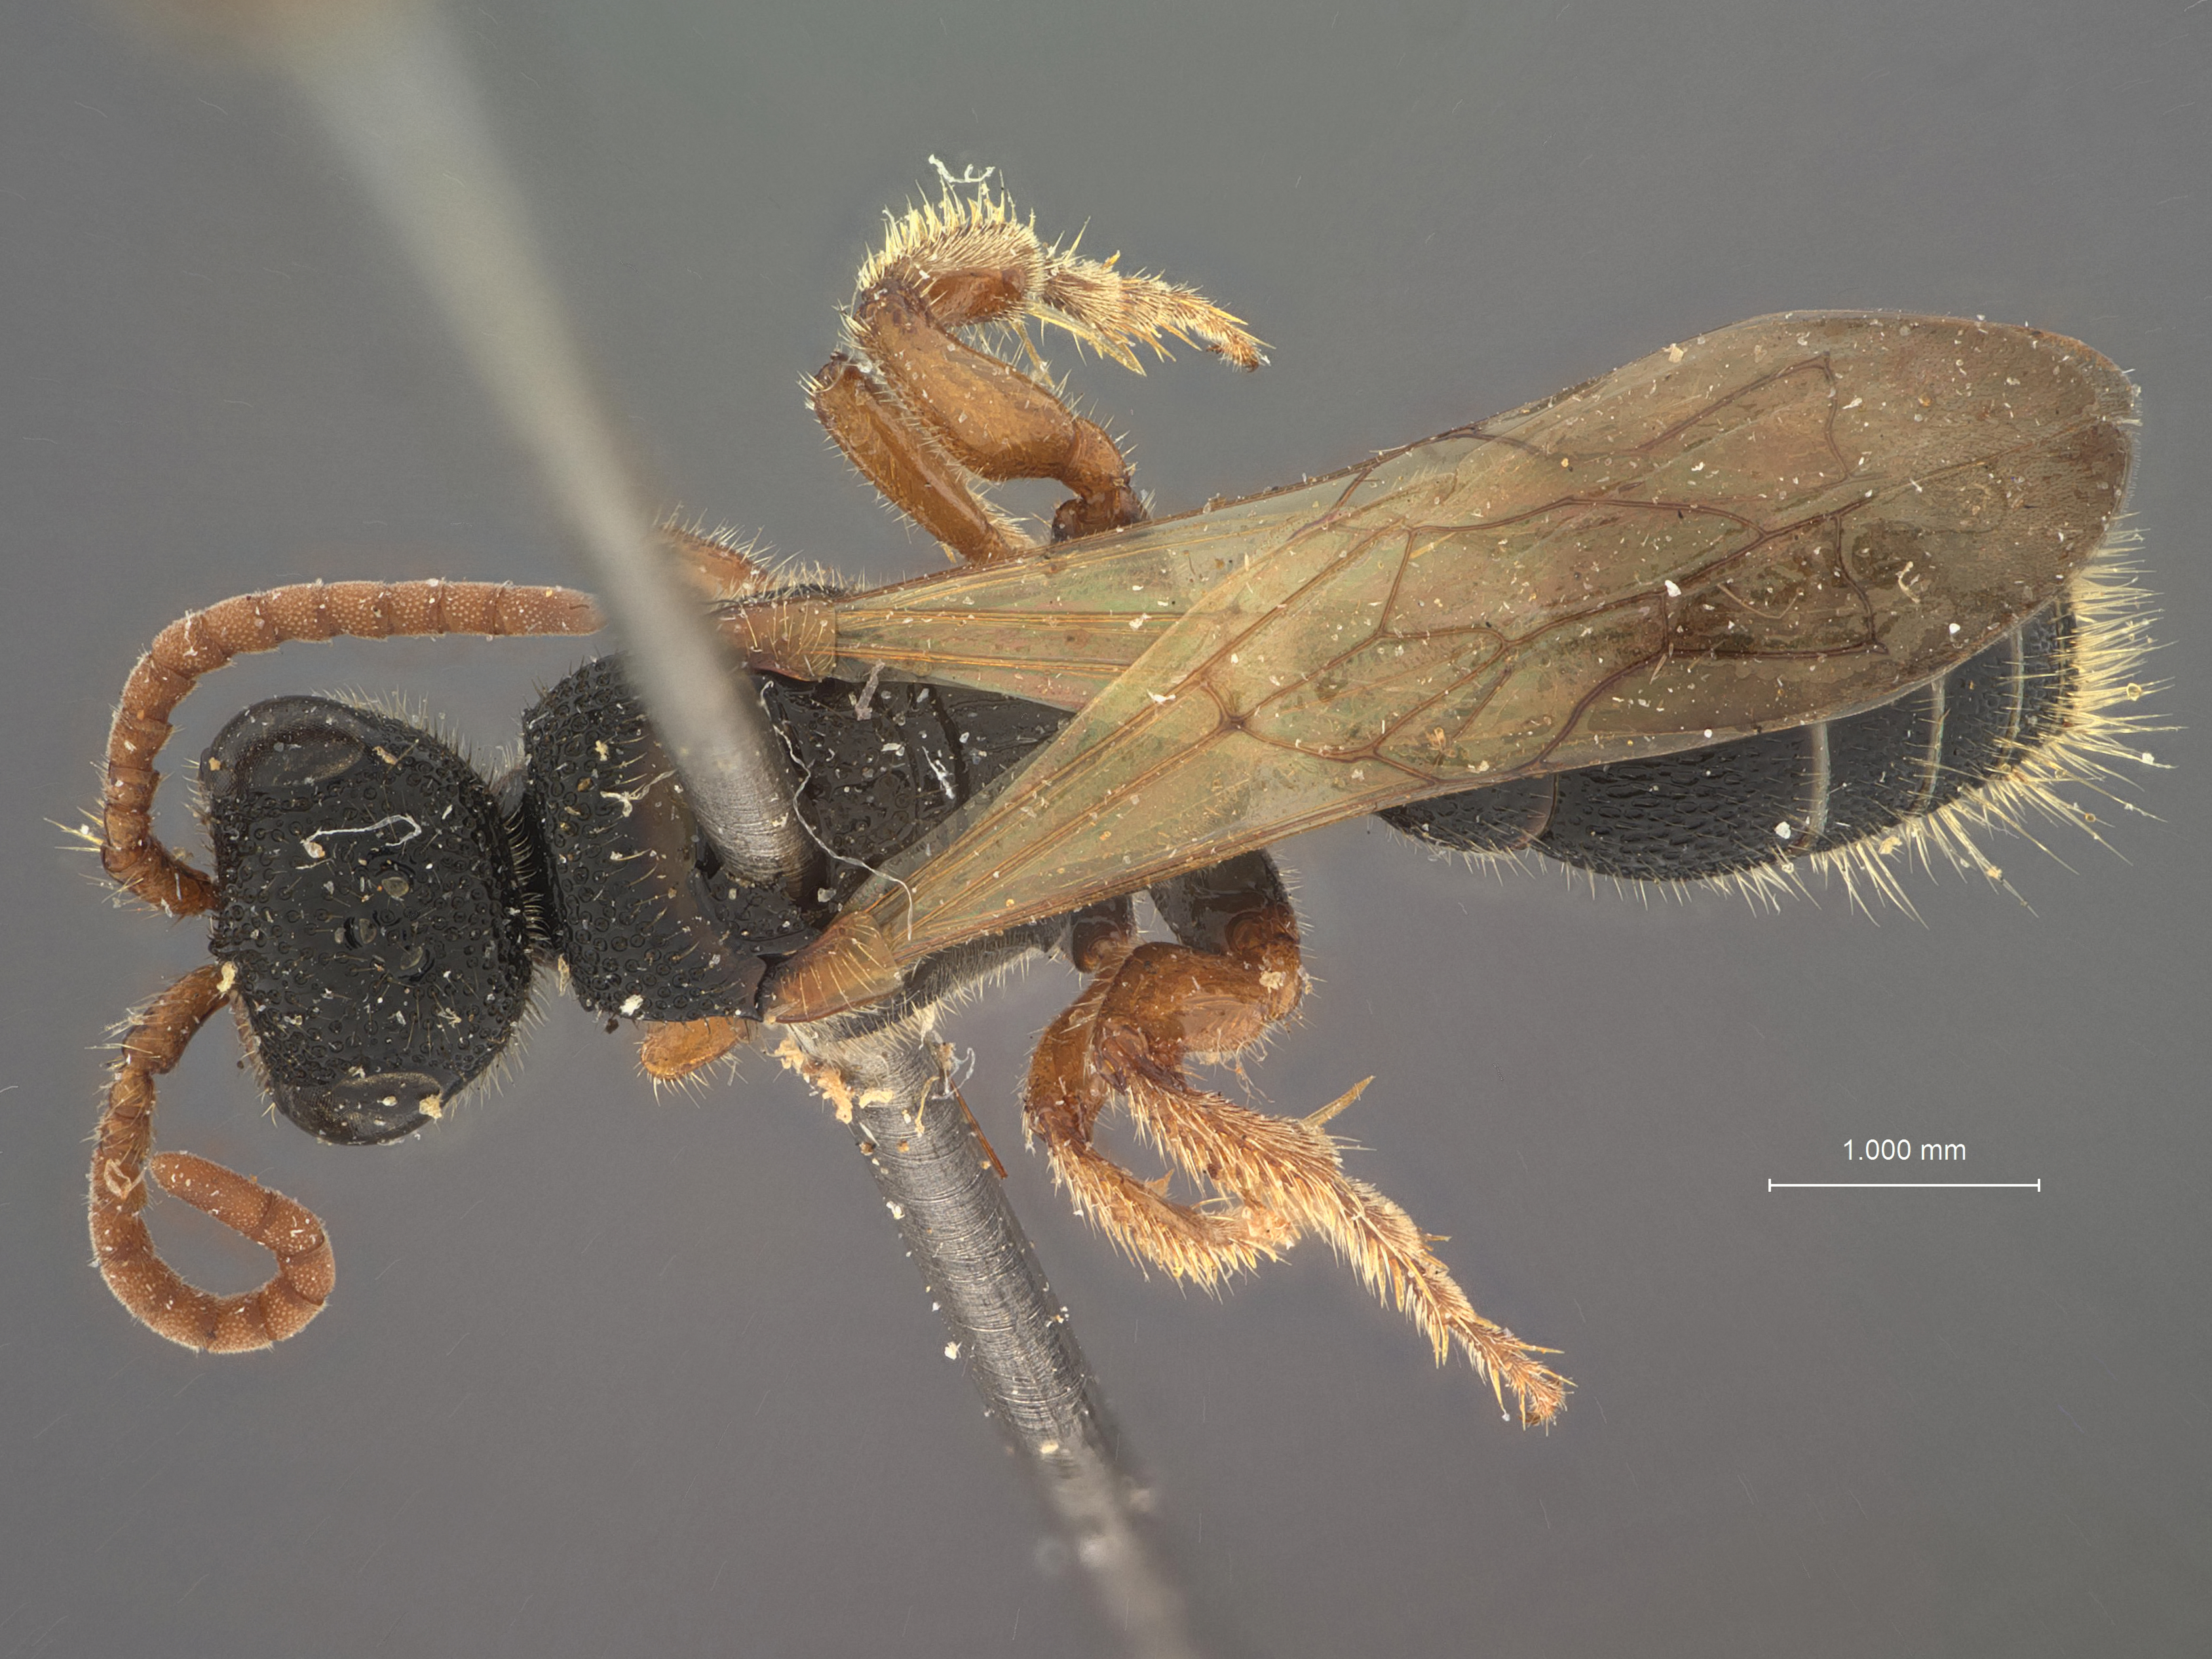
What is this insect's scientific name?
Tiphia hillyardi
